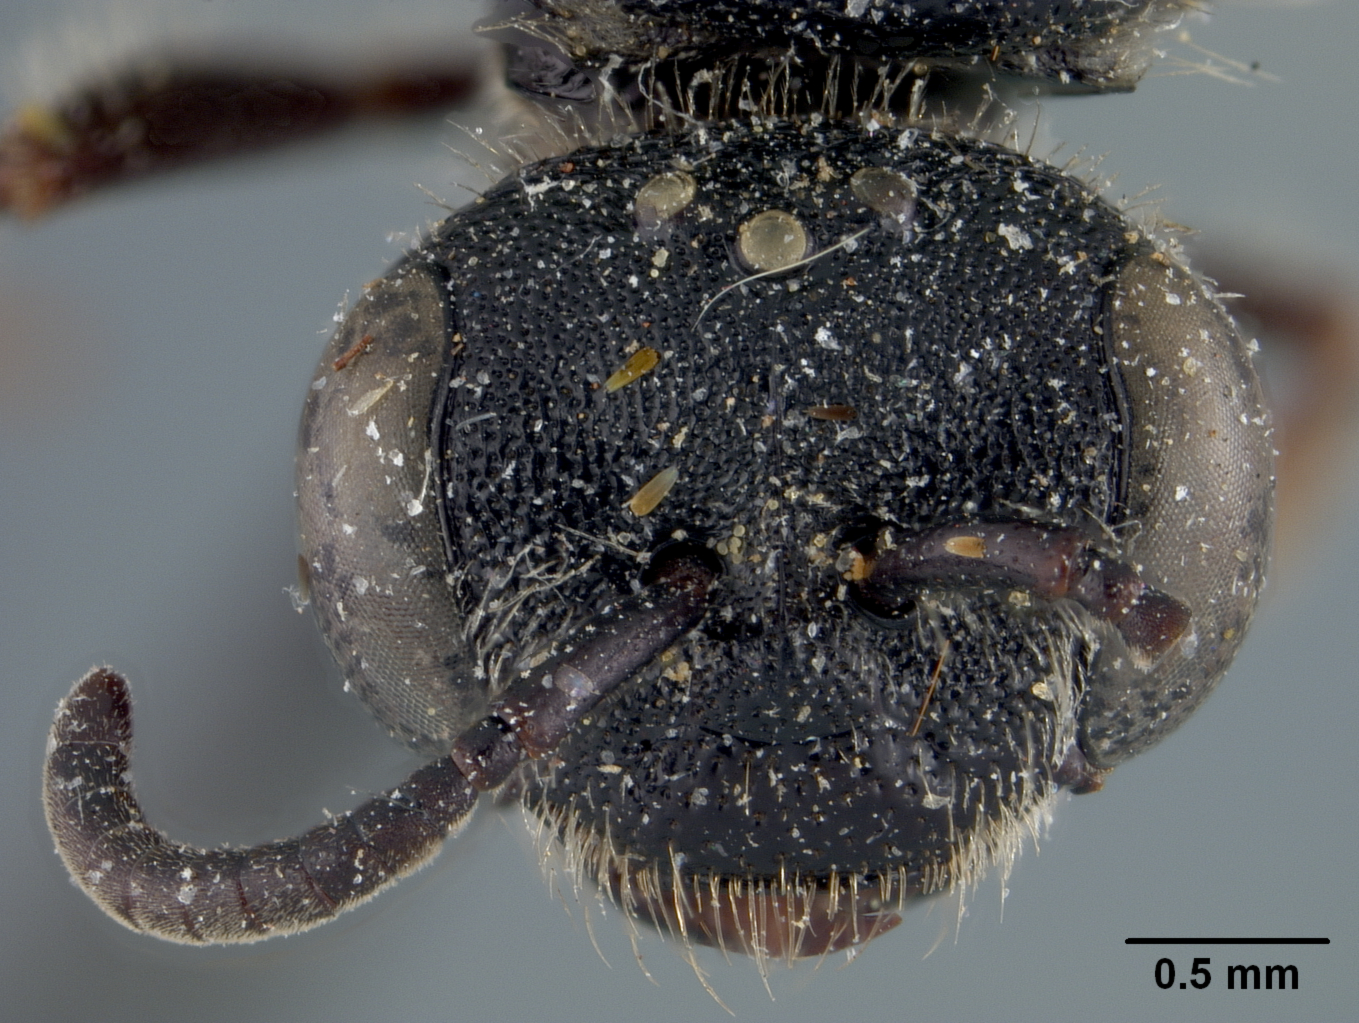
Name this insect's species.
Sphecodes obscurans
